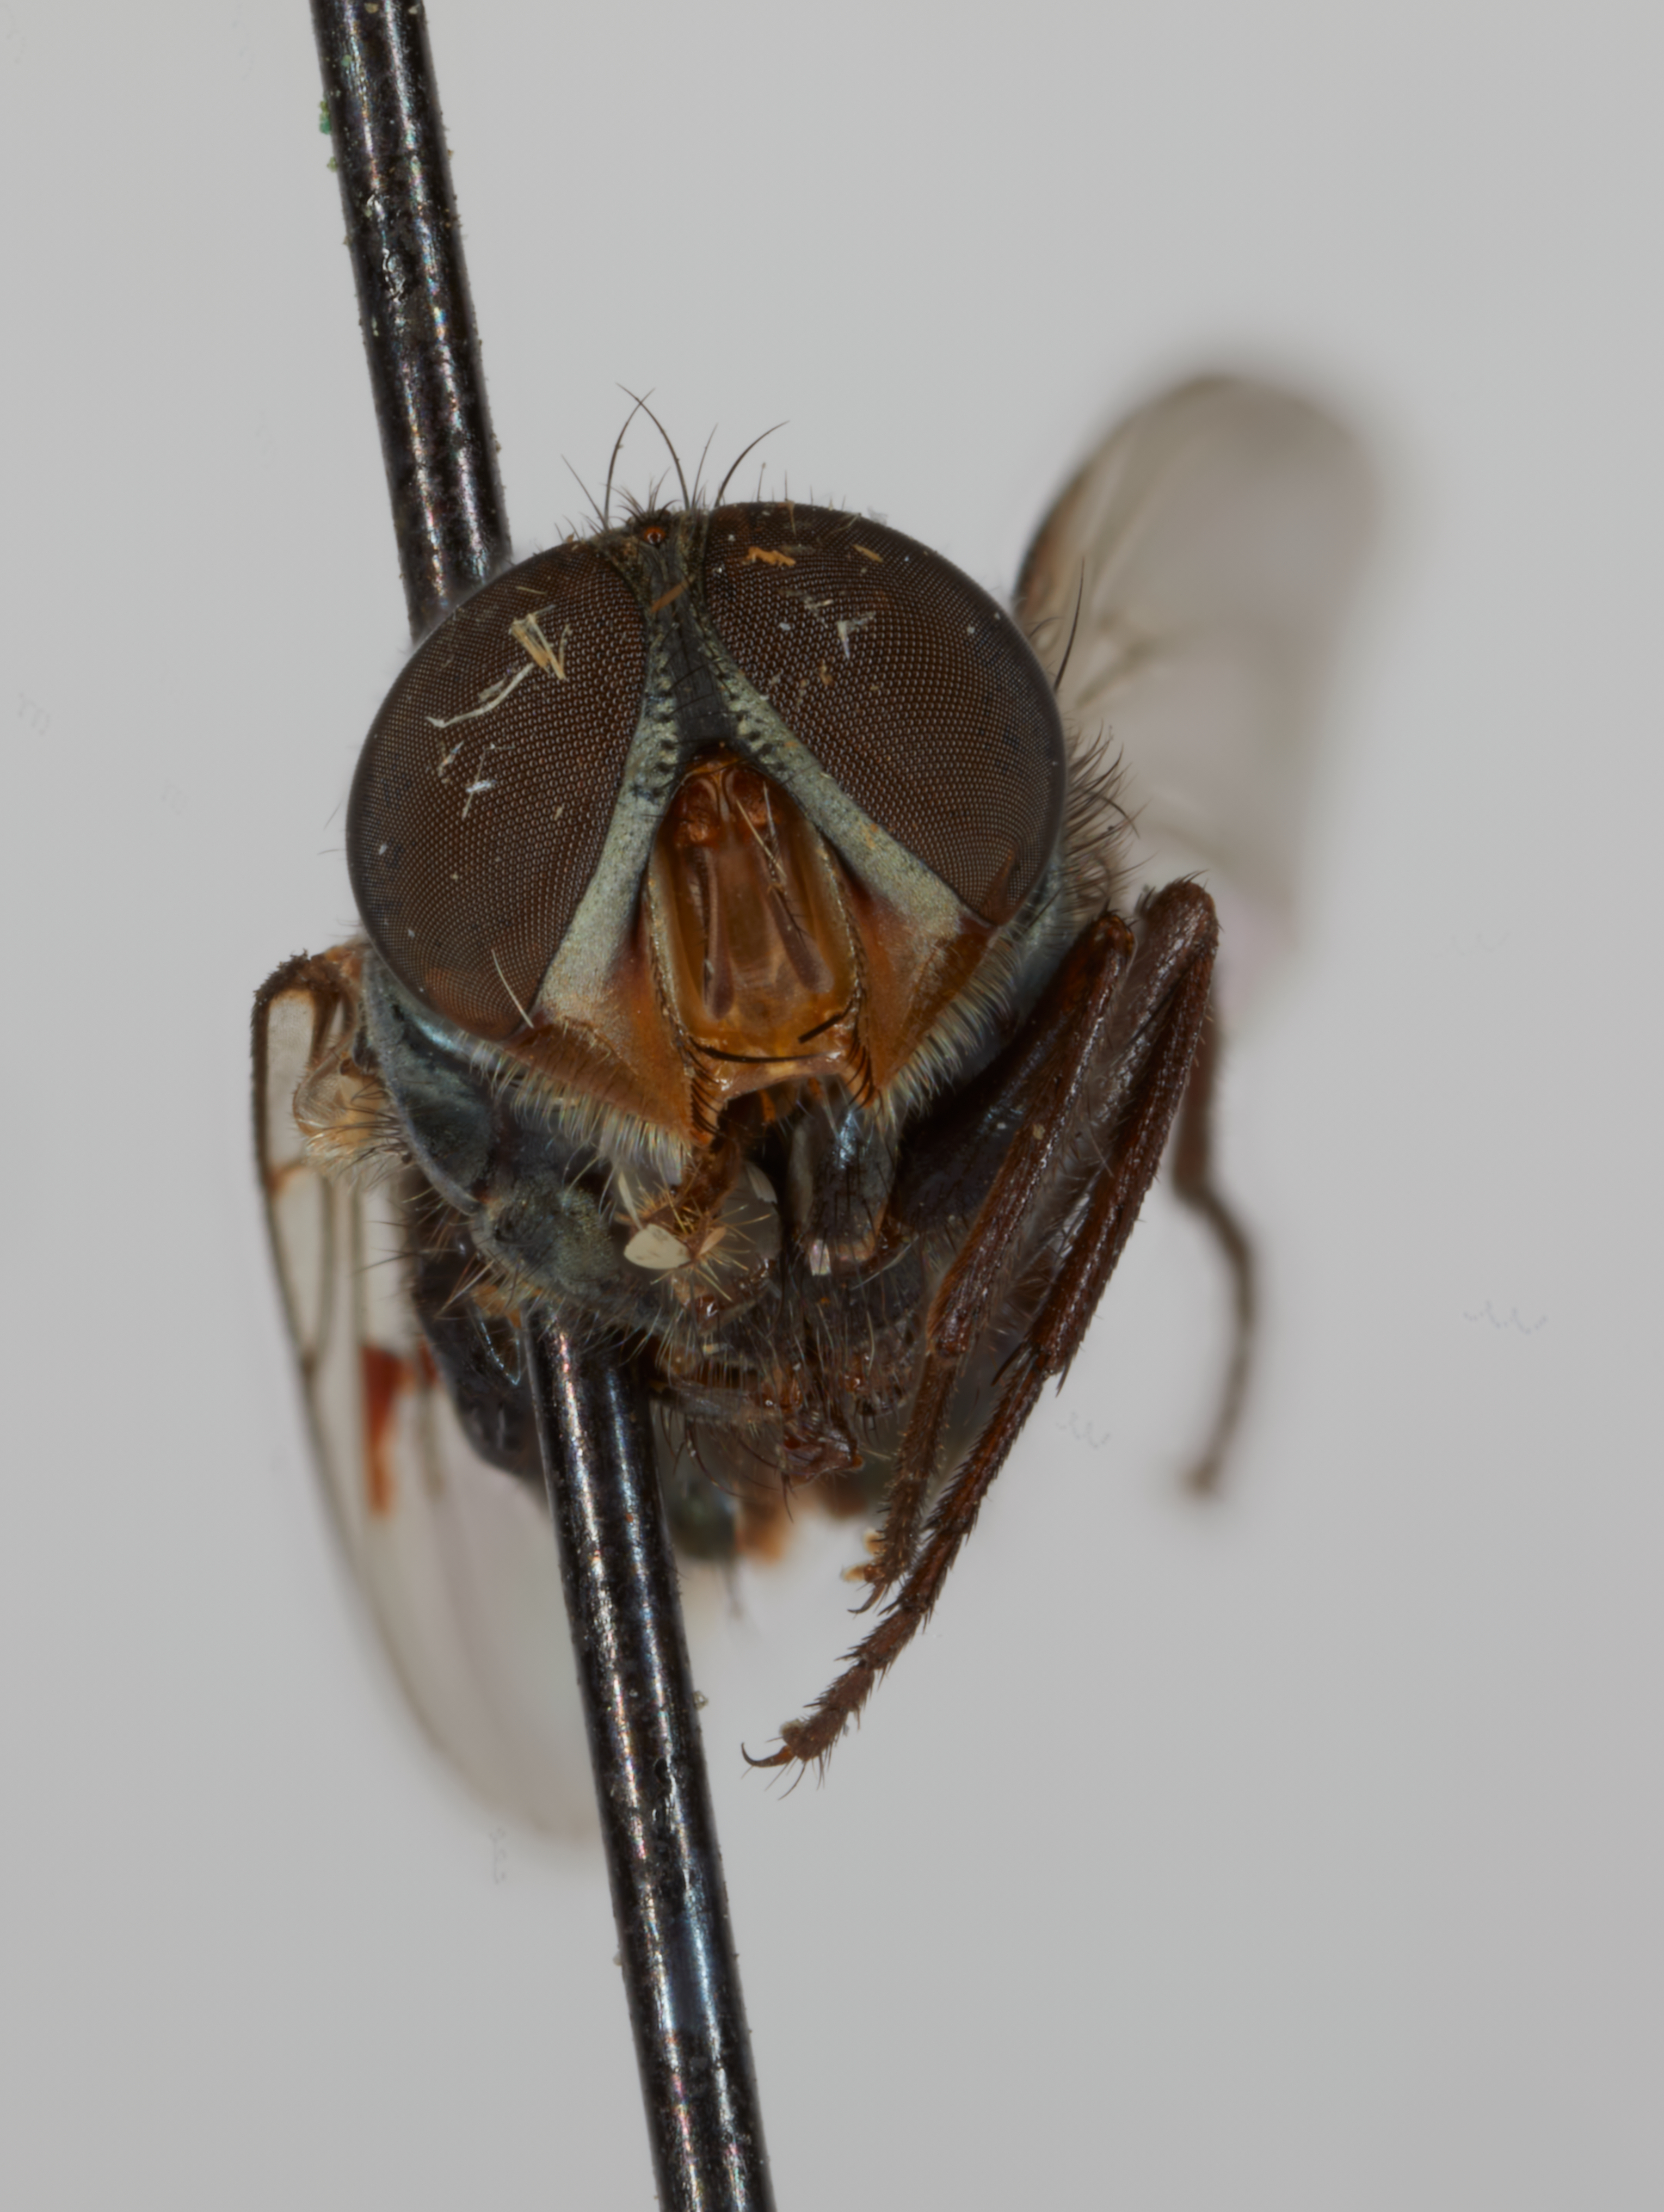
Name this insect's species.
Cochliomyia minima
